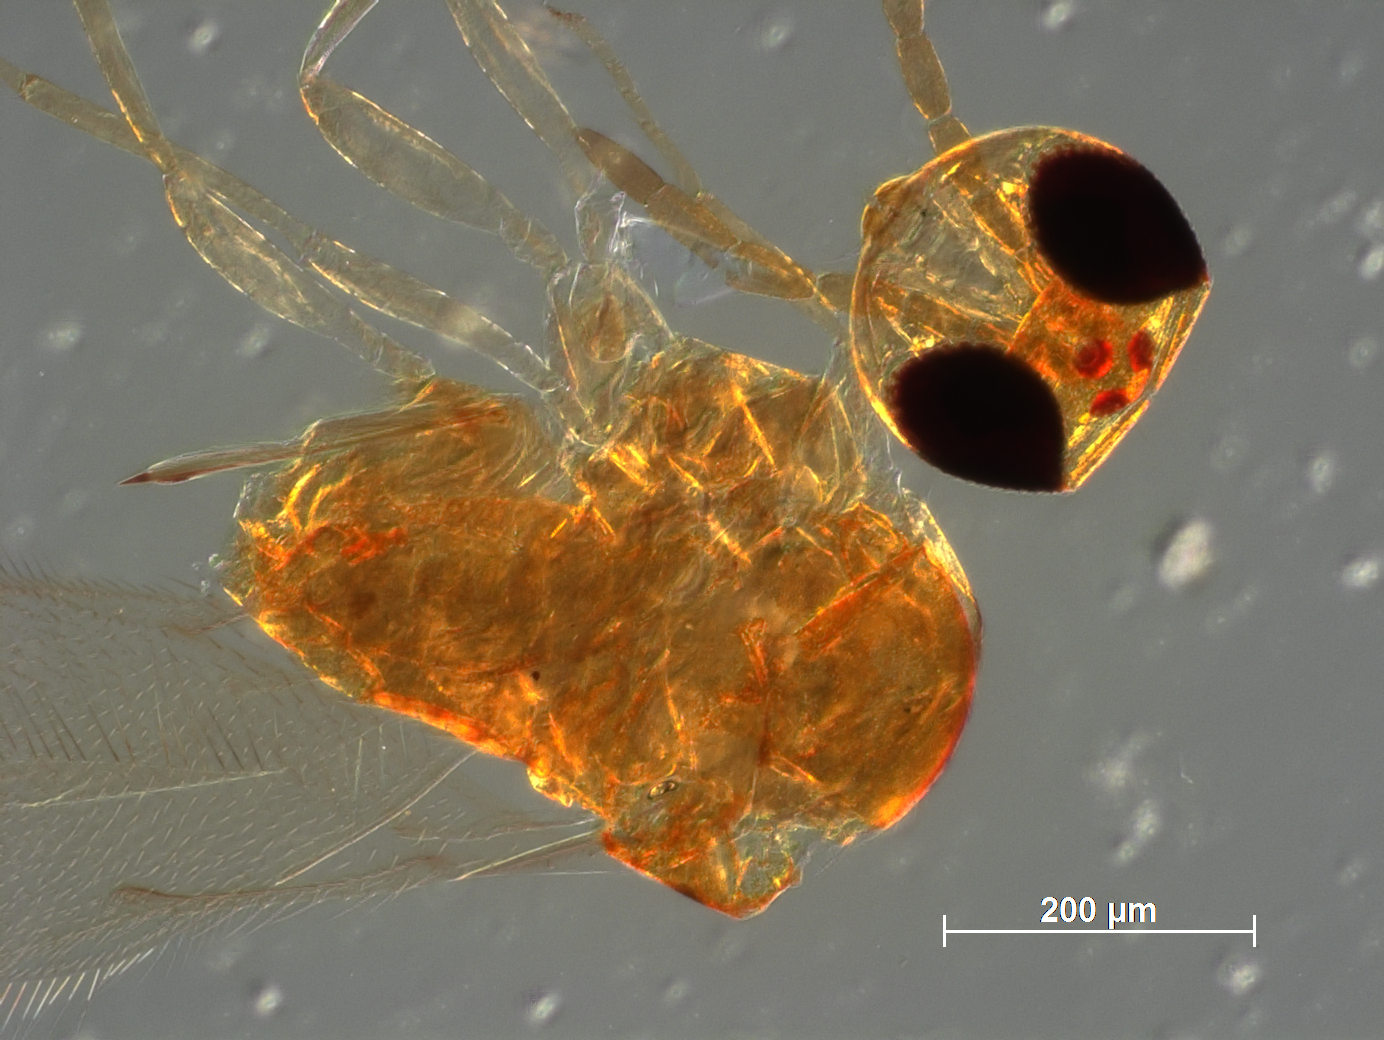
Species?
Aphytis chilensis
